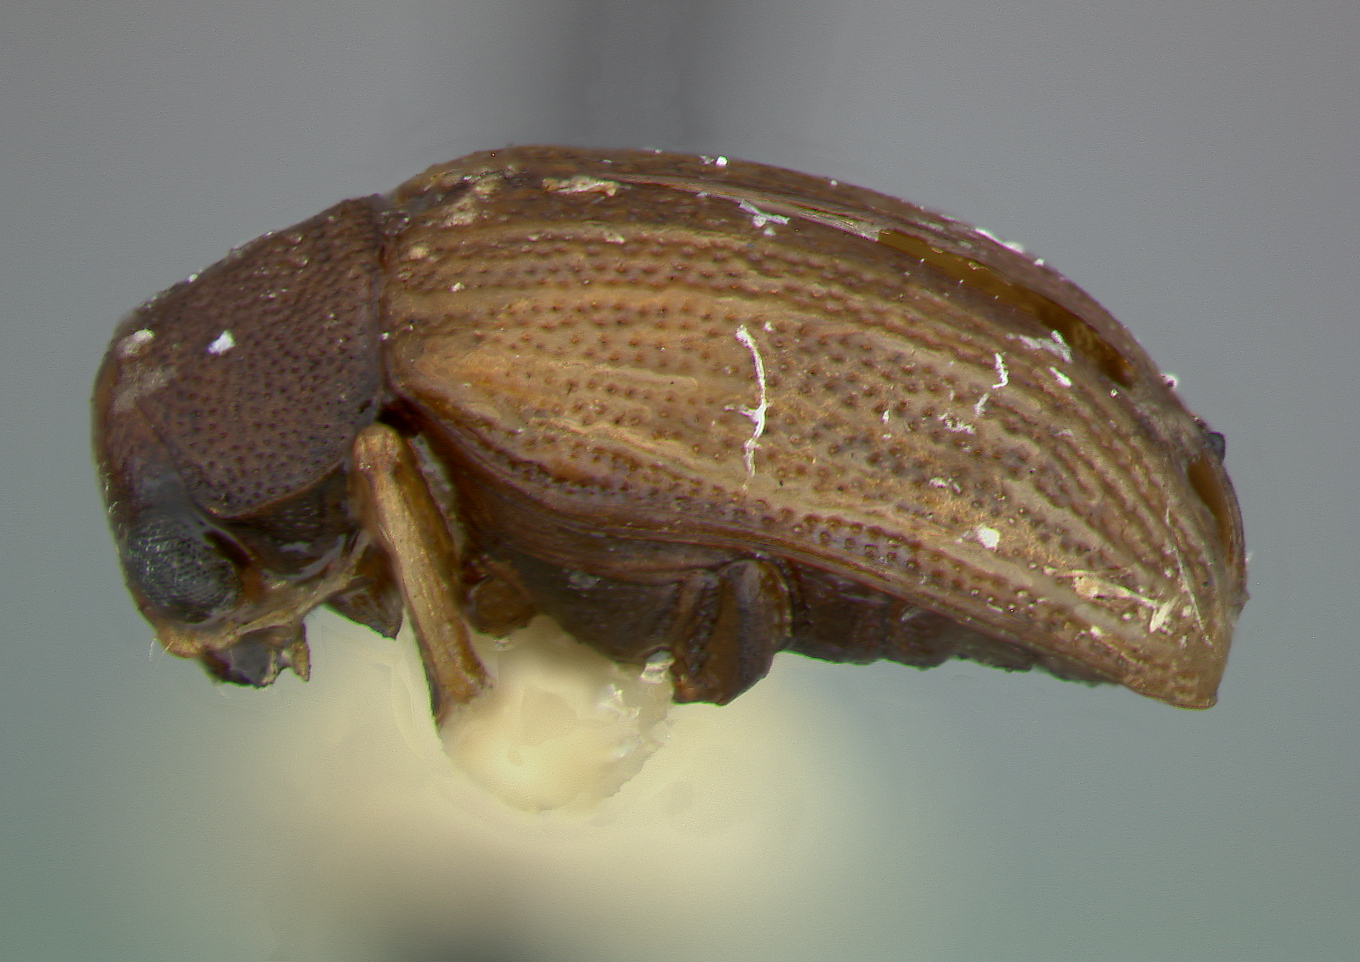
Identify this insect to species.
Colaspis suilla
